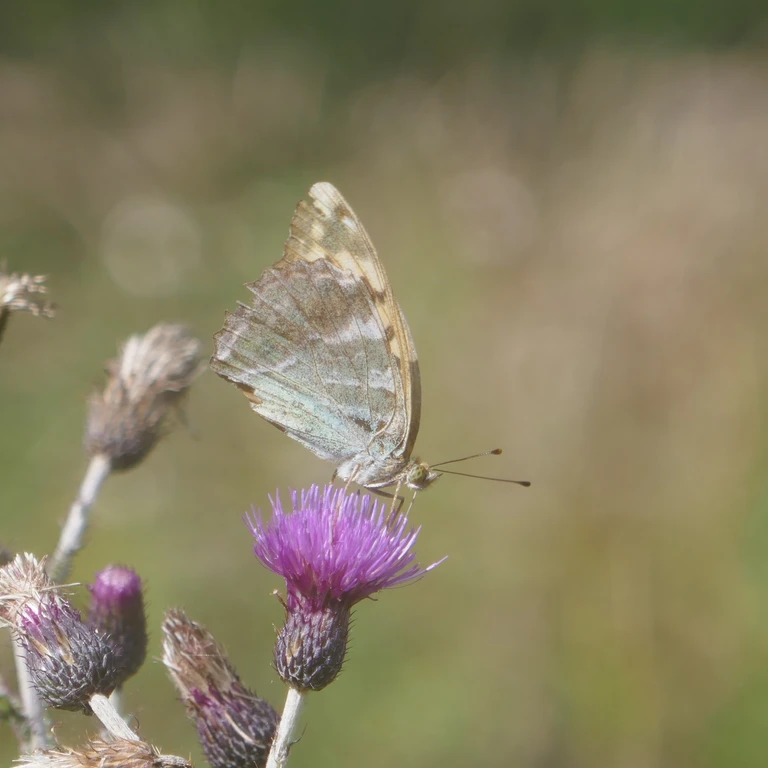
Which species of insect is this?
Argynnis paphia
